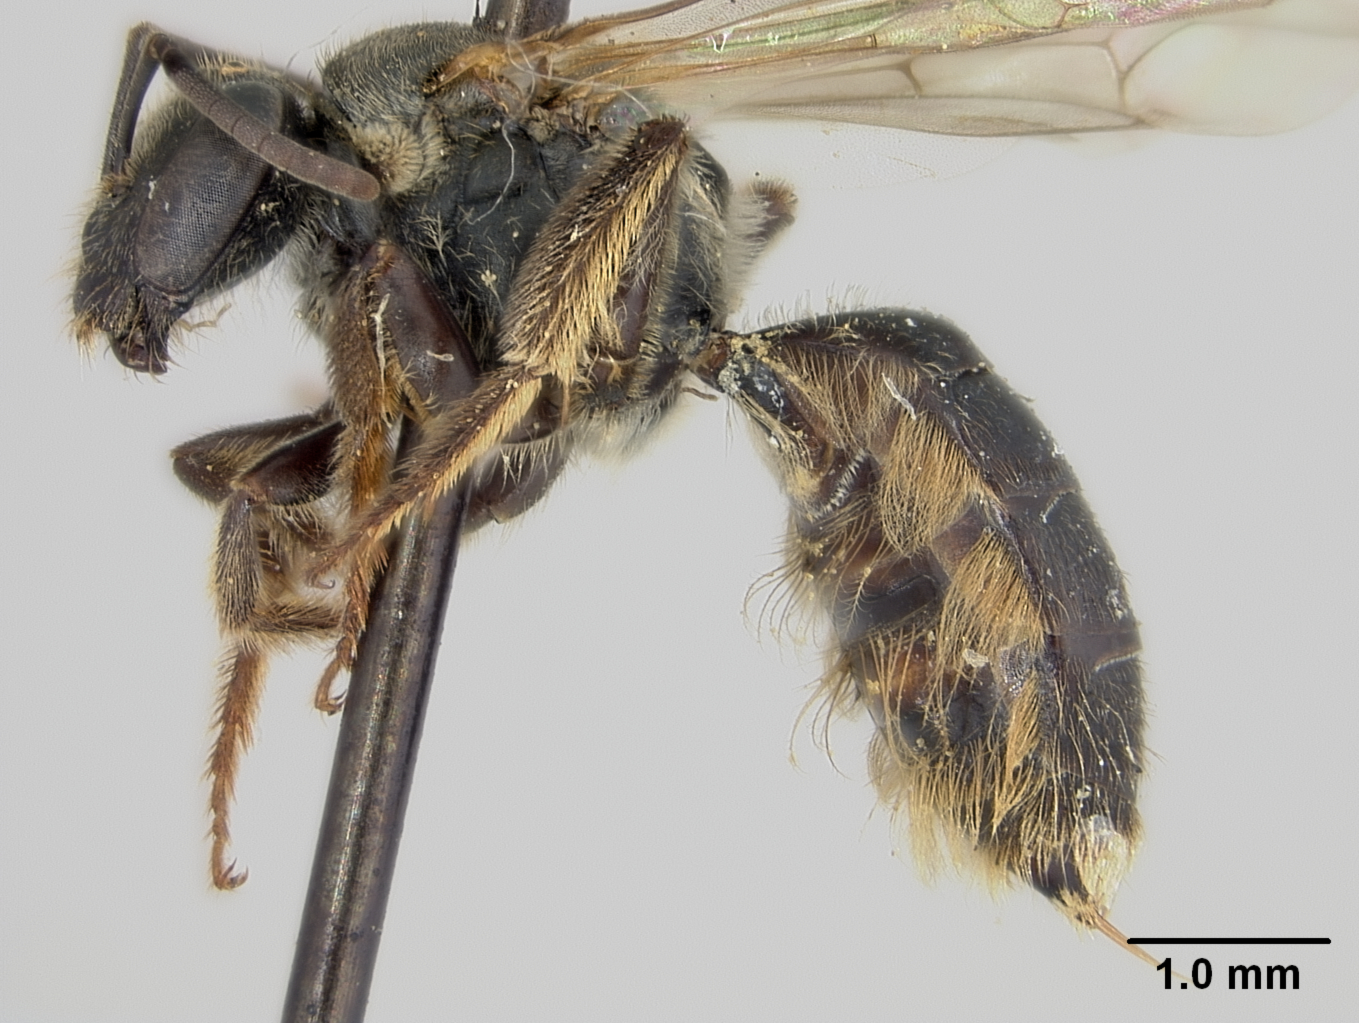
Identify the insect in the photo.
Halictus mcgregori
